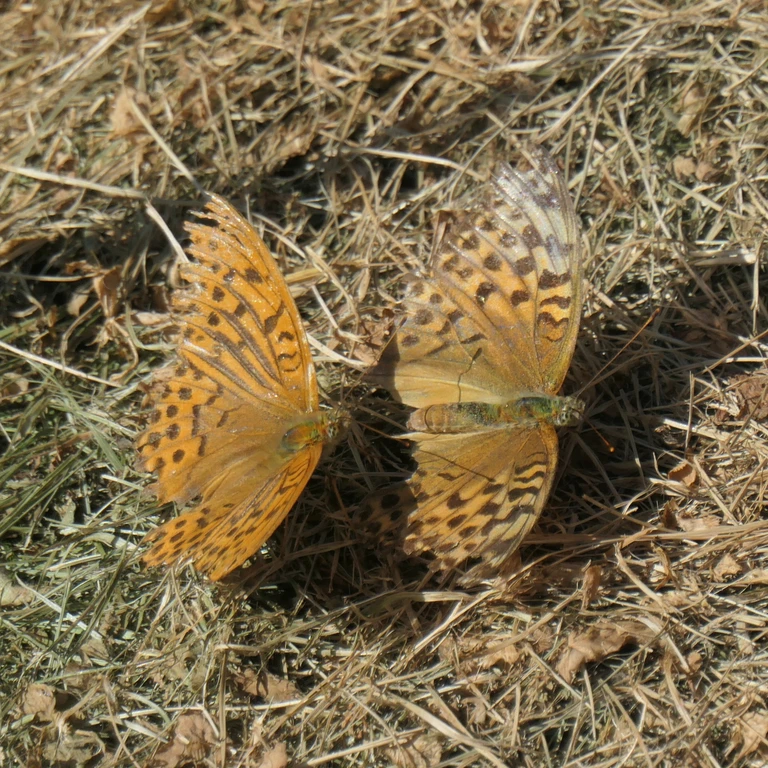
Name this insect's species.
Argynnis paphia
